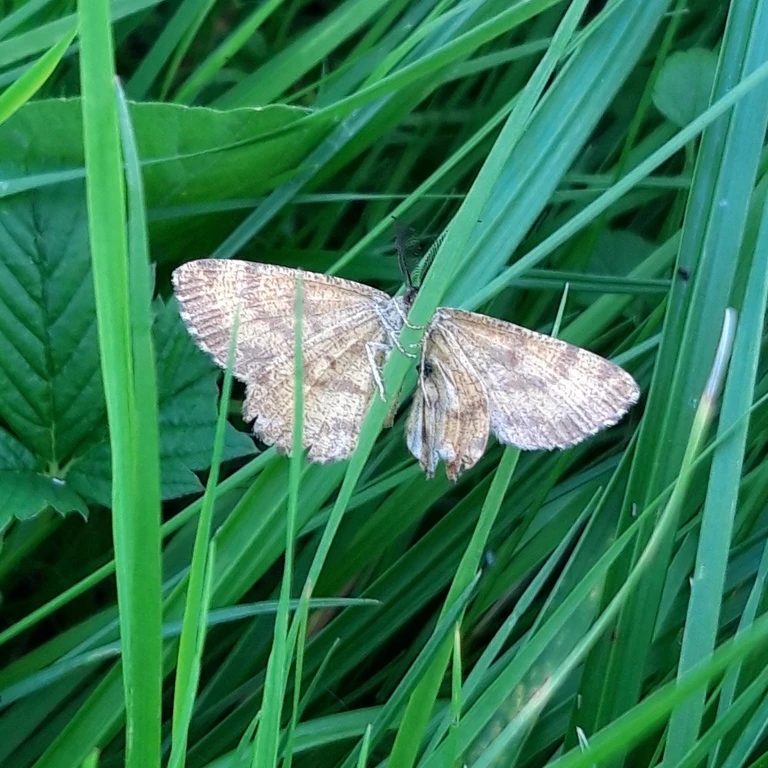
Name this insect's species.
Ematurga atomaria
